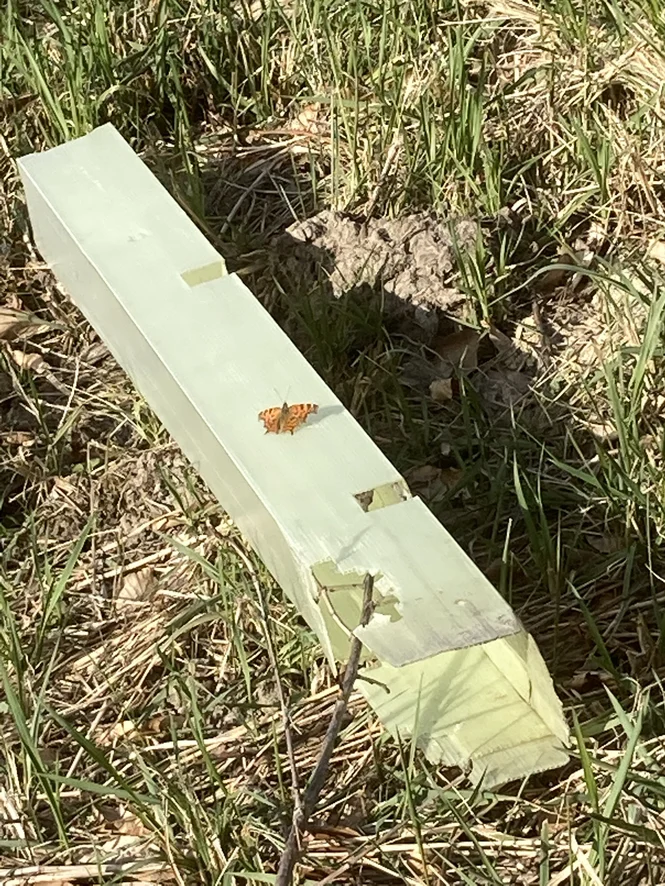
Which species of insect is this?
Polygonia c-album
